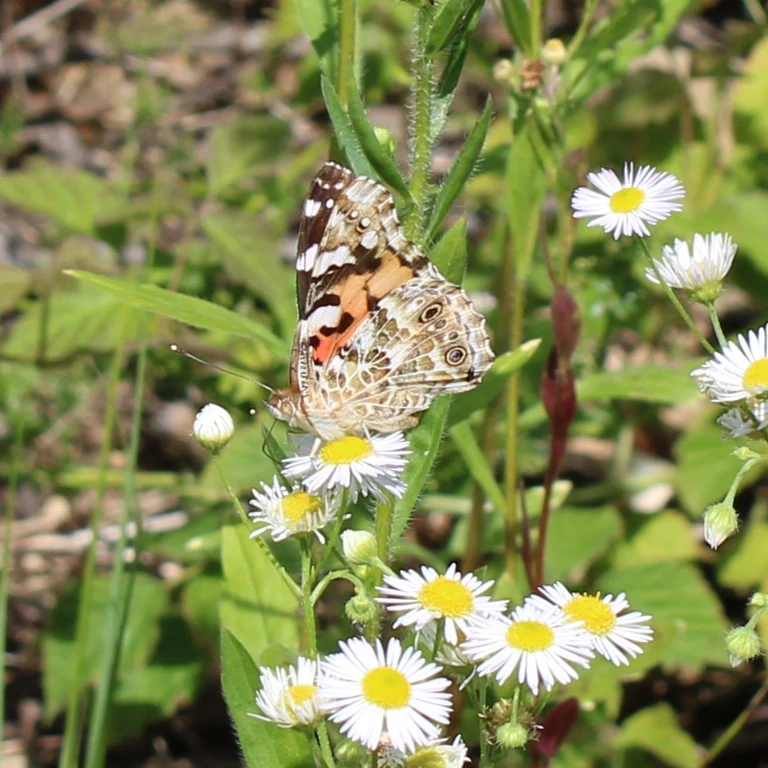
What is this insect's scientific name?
Vanessa cardui
